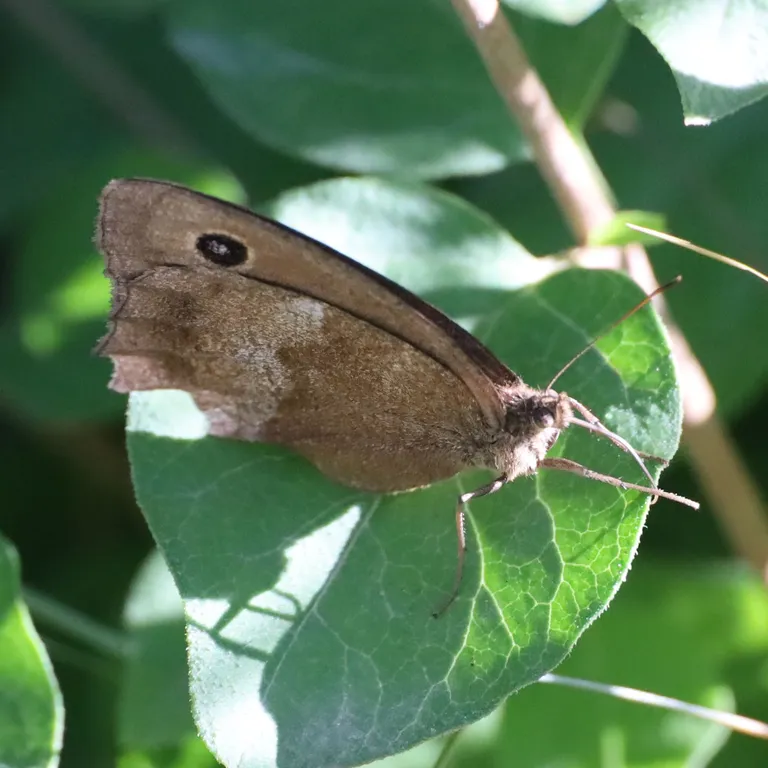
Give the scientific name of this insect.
Minois dryas
